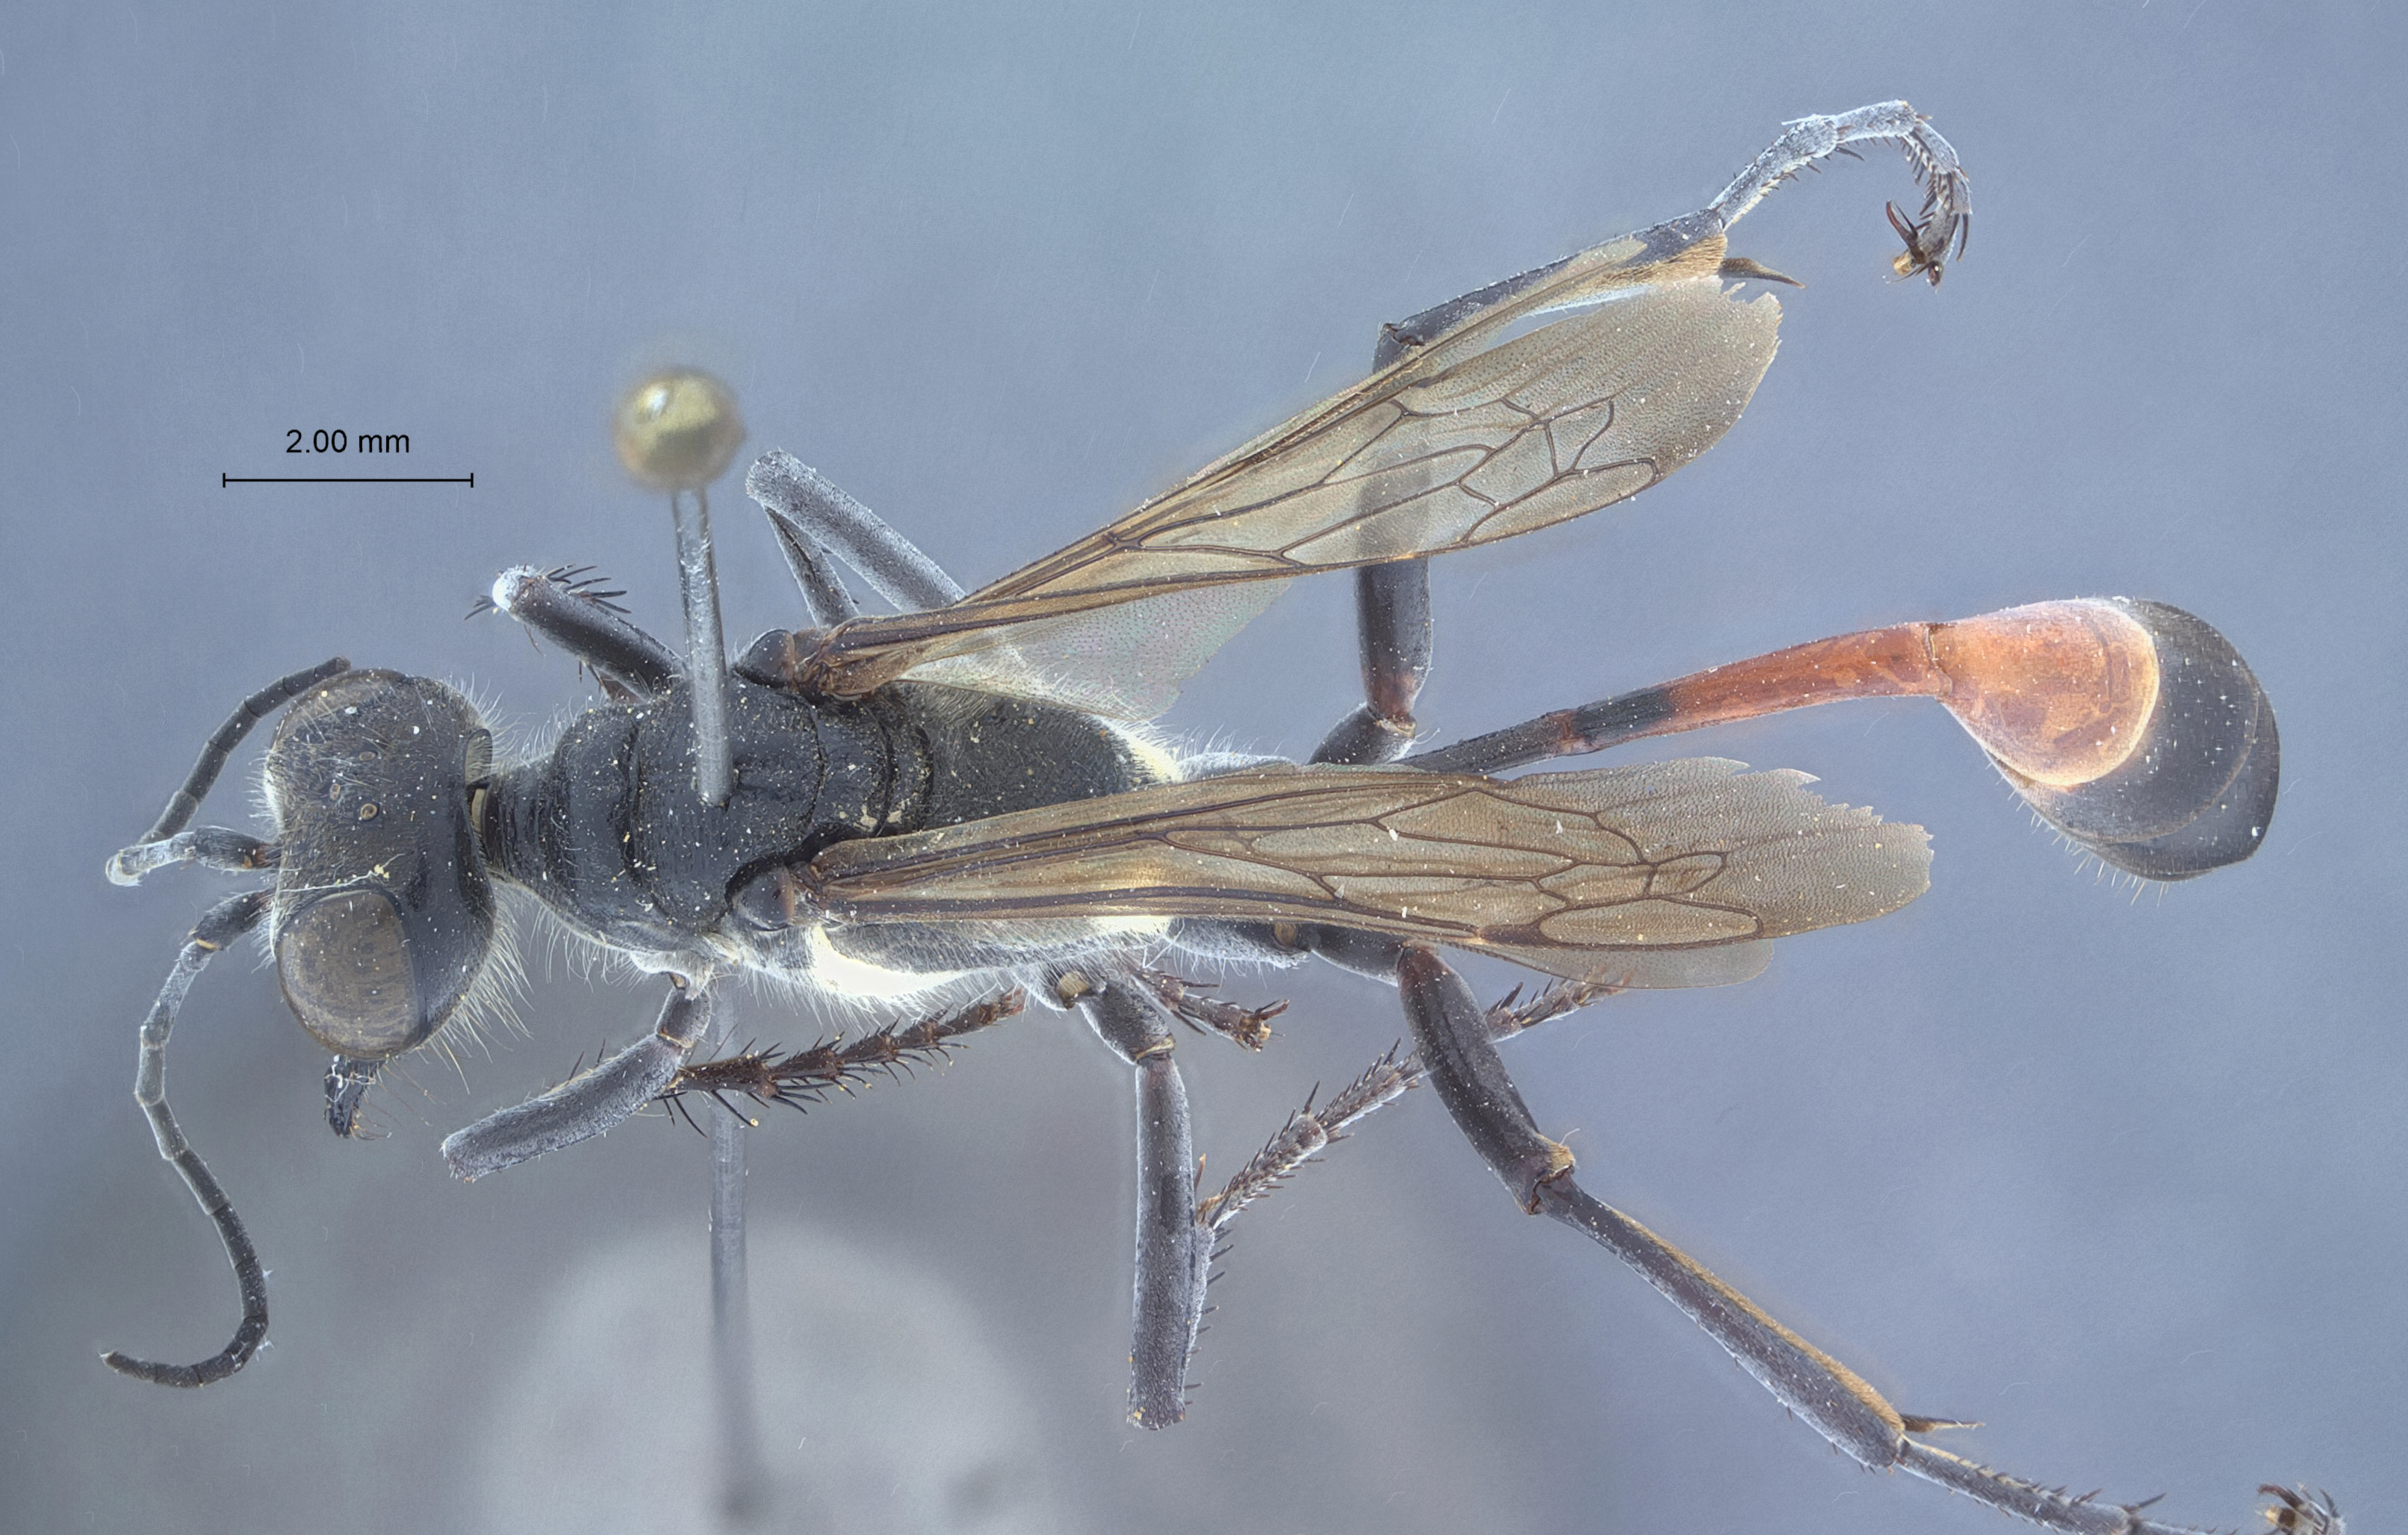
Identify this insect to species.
Ammophila sickmanni
